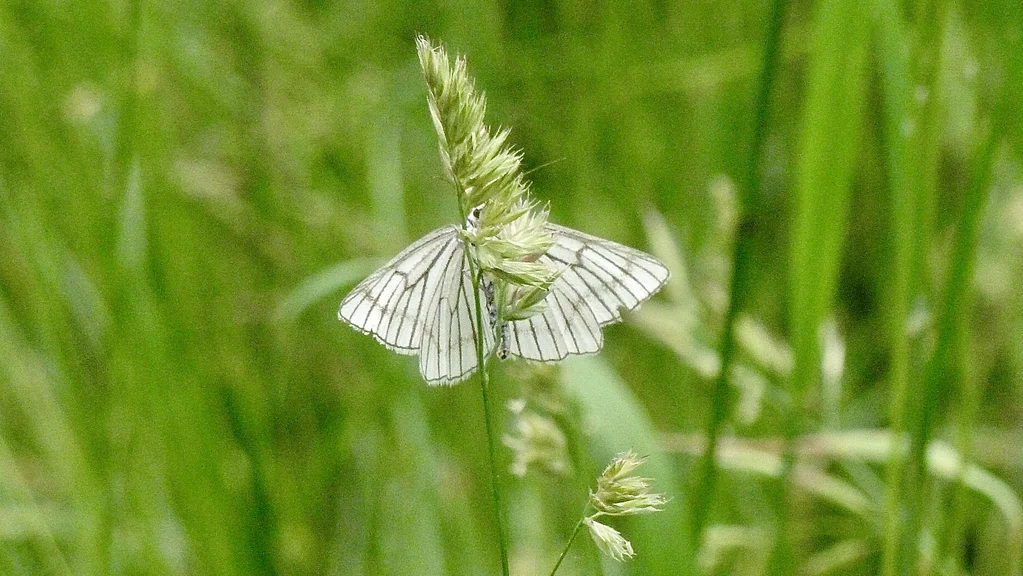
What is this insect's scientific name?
Siona lineata
